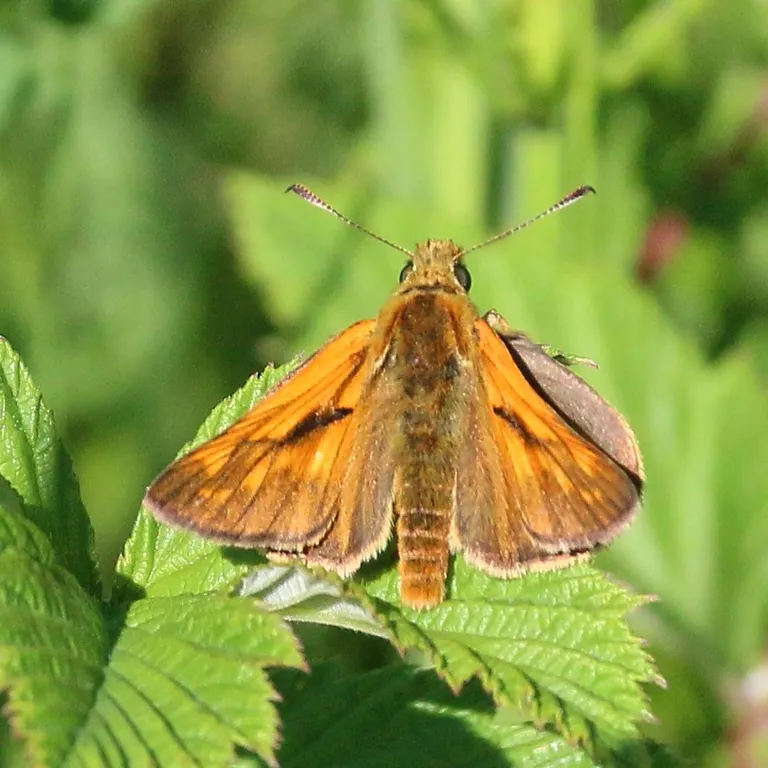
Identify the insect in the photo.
Ochlodes sylvanus (also Ochlodes venata)
